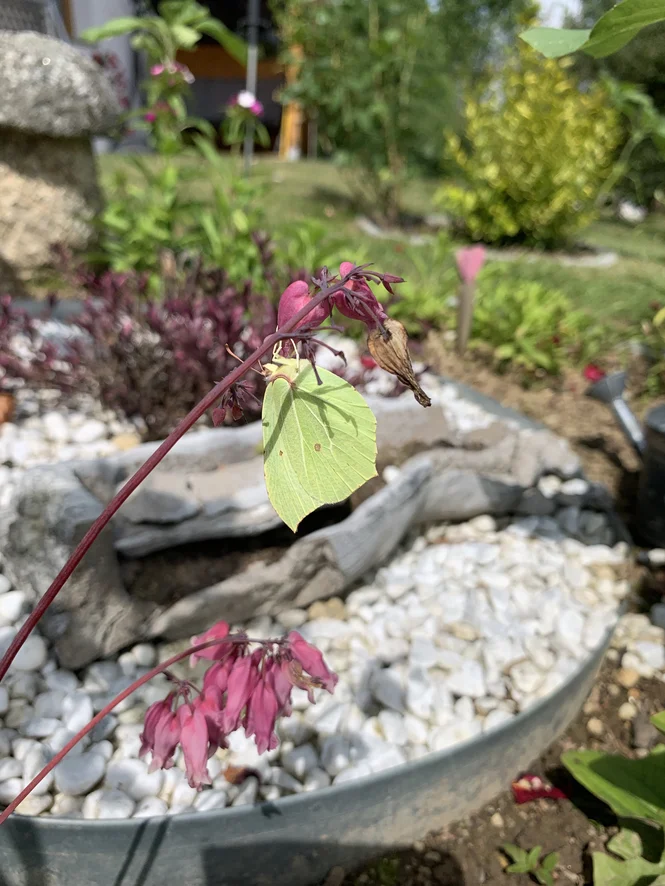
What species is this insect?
Gonepteryx rhamni
